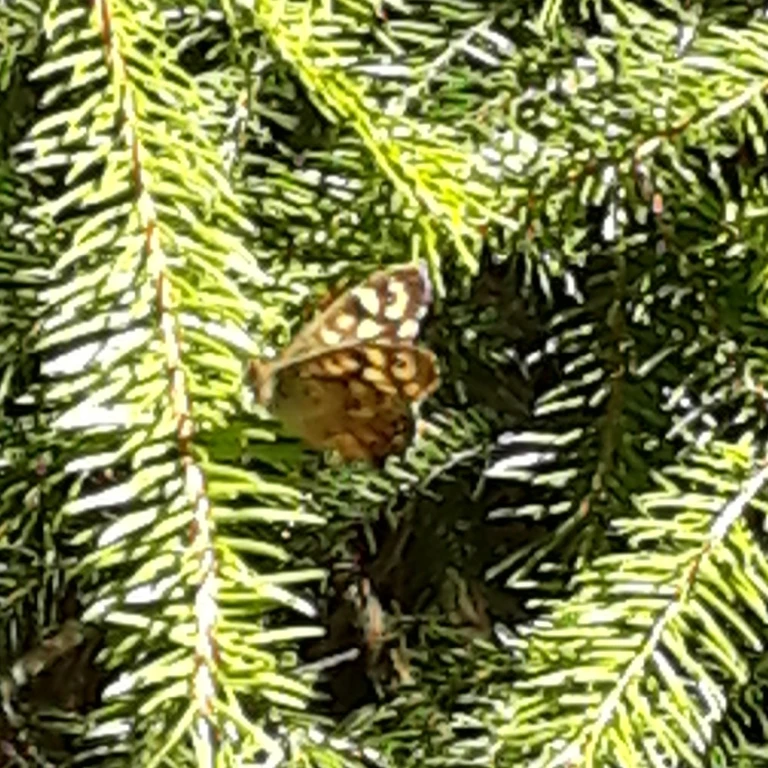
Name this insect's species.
Pararge aegeria
